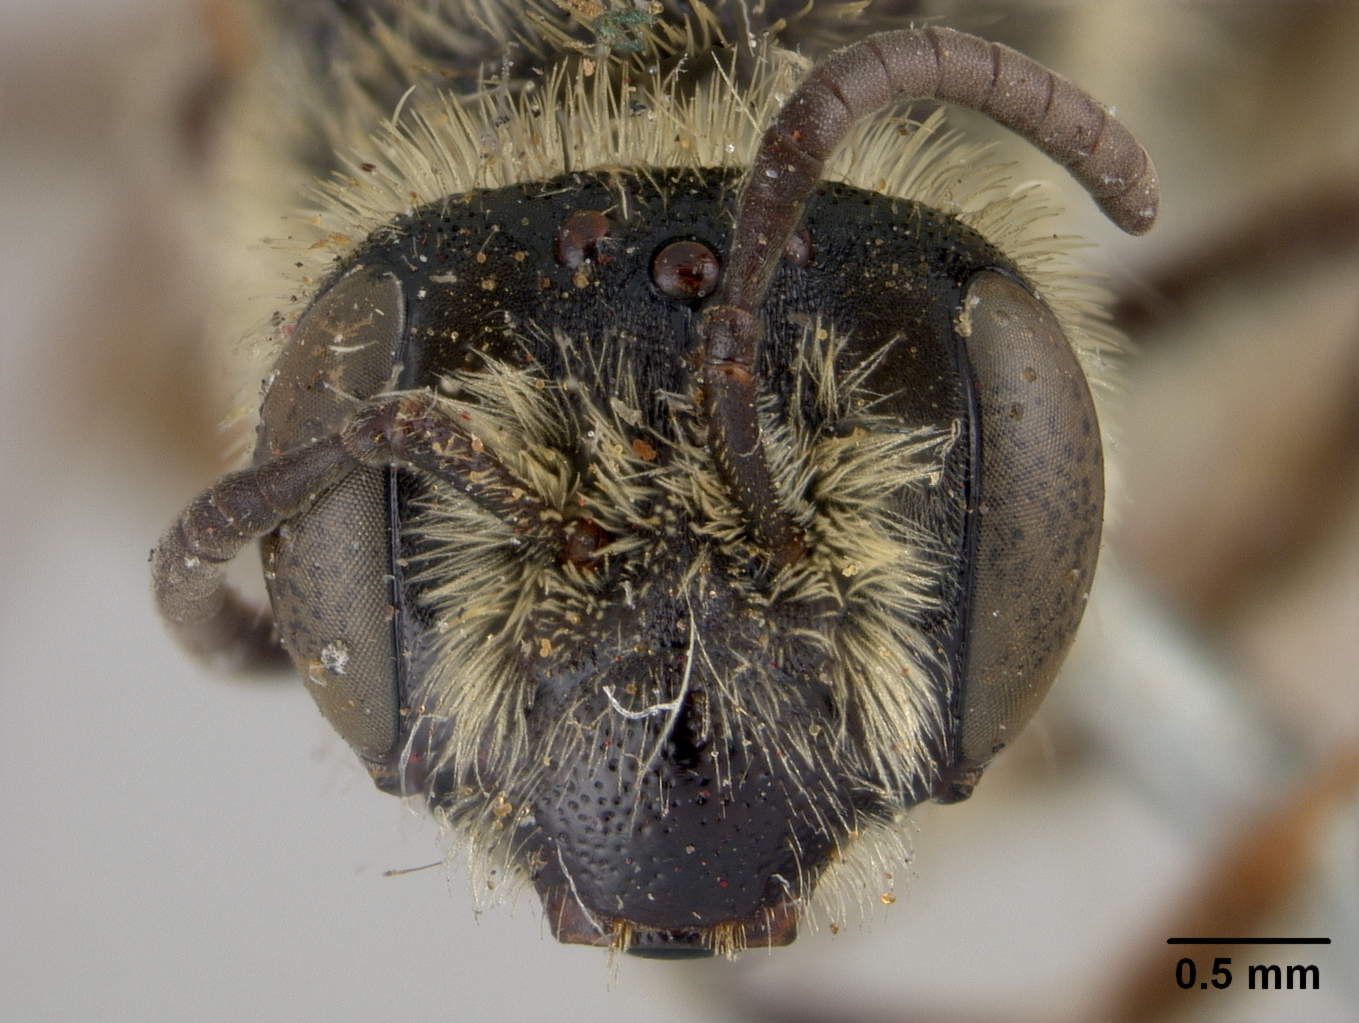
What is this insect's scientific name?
Andrena scutellinitens
